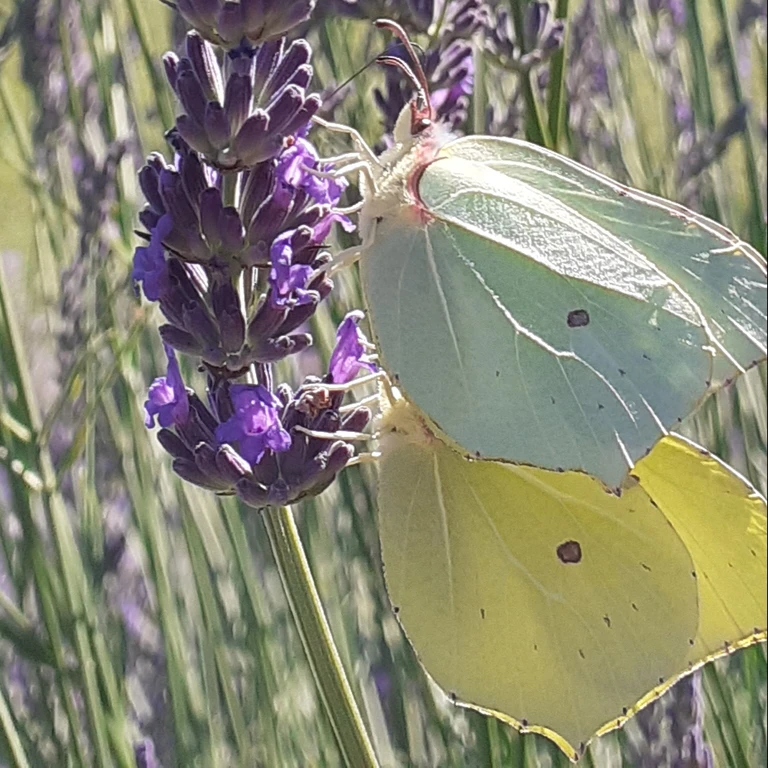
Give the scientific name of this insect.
Gonepteryx rhamni
